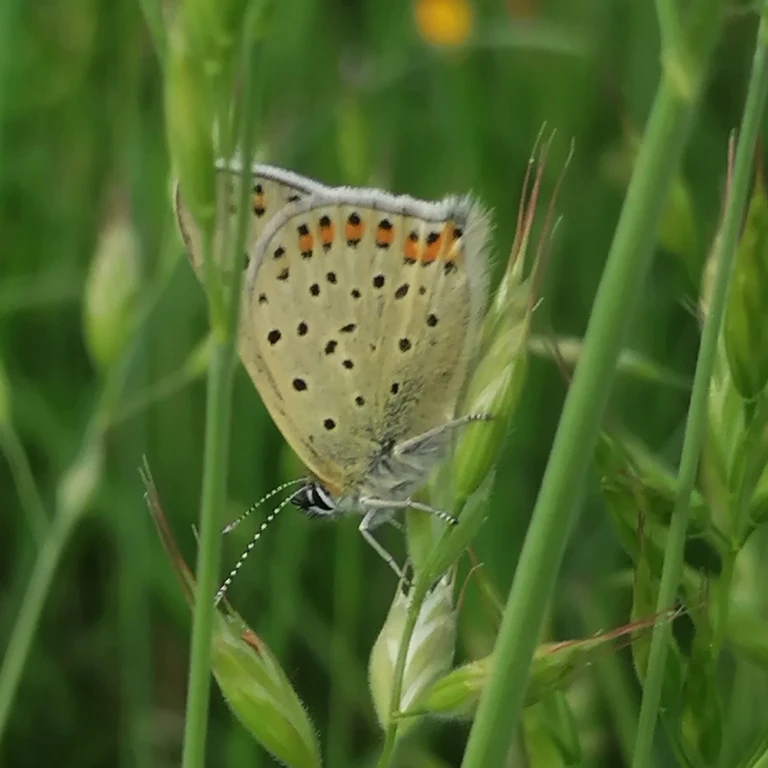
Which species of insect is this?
Lycaena tityrus (also Loweia tityrus)
